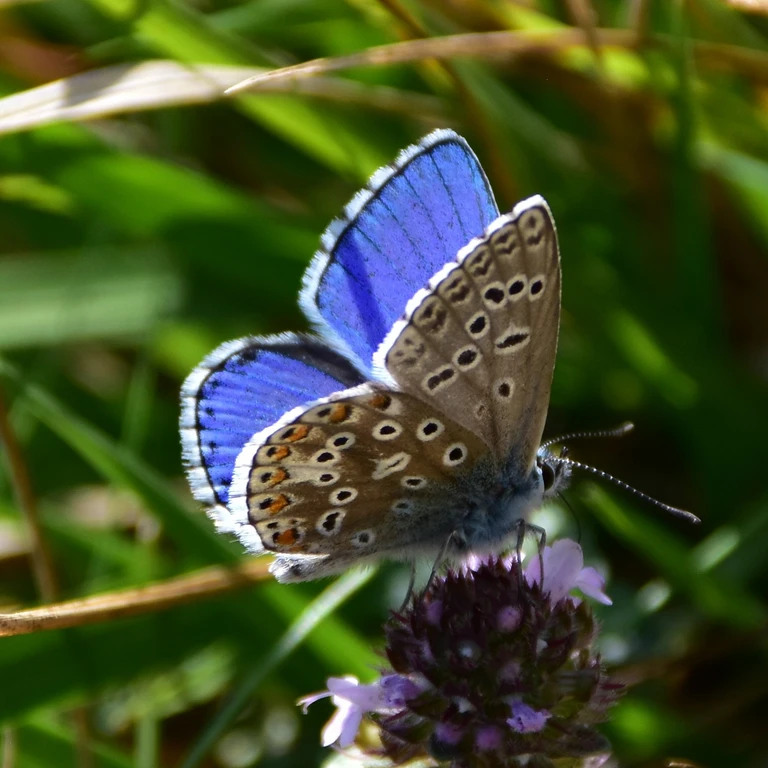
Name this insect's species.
Lysandra bellargus
